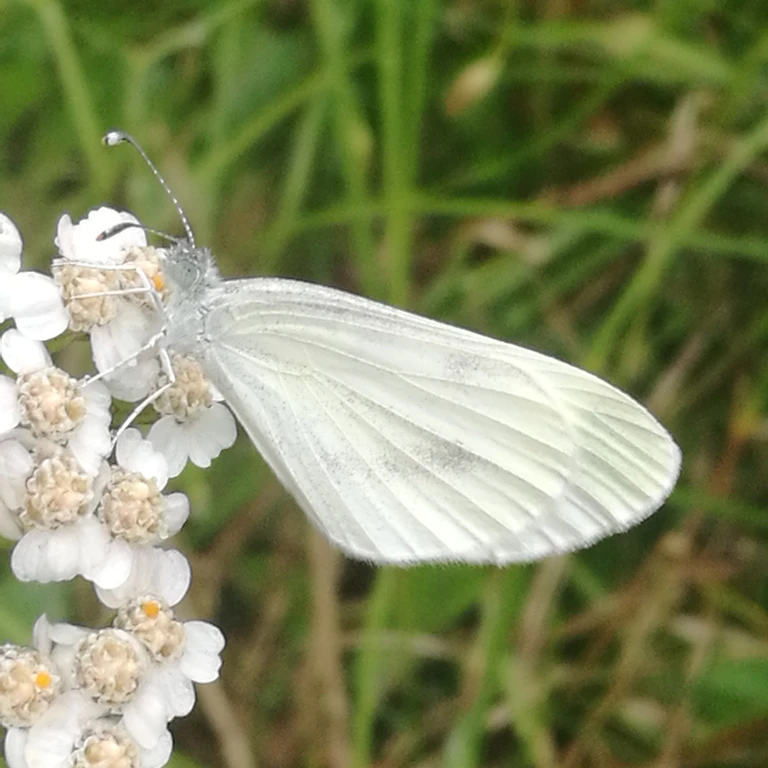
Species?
Leptidea sinapis/juvernica
